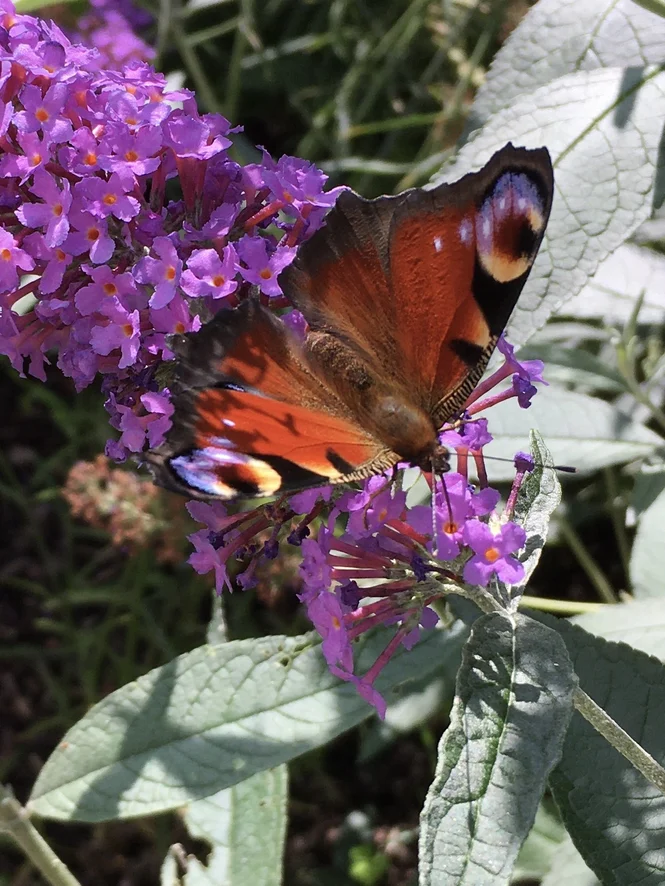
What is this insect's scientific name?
Aglais io
